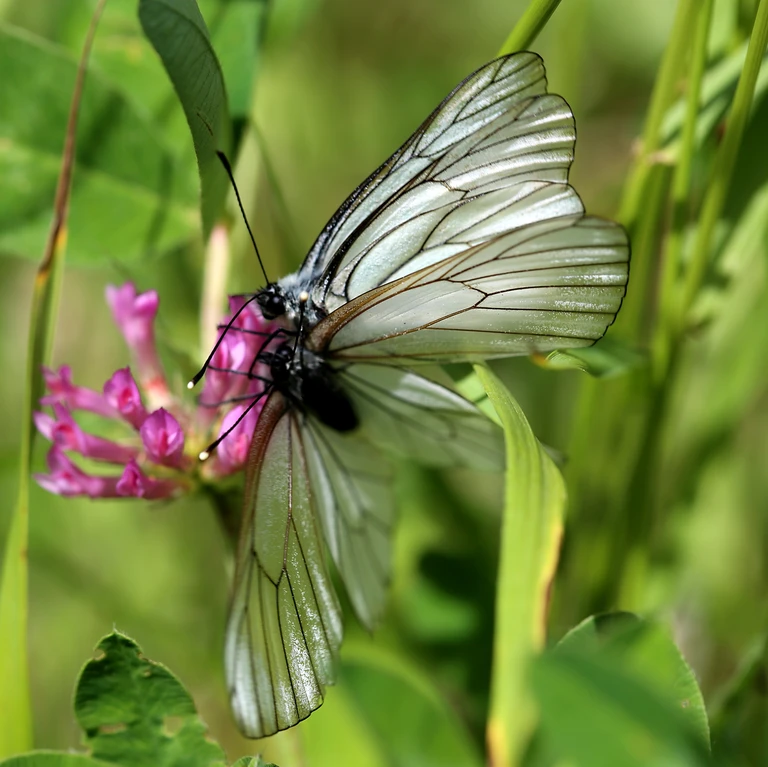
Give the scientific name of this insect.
Aporia crataegi
